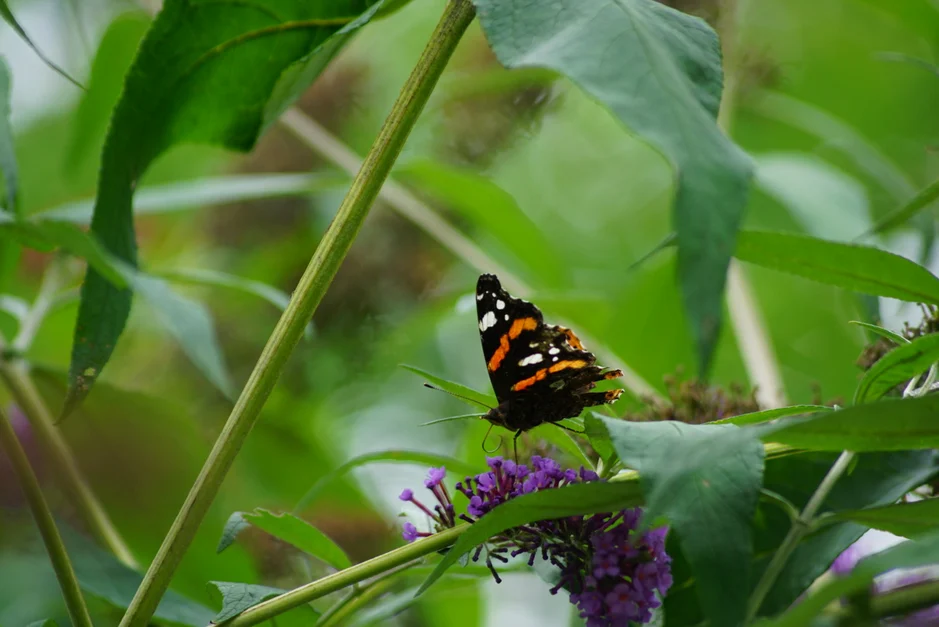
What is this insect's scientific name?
Vanessa atalanta
